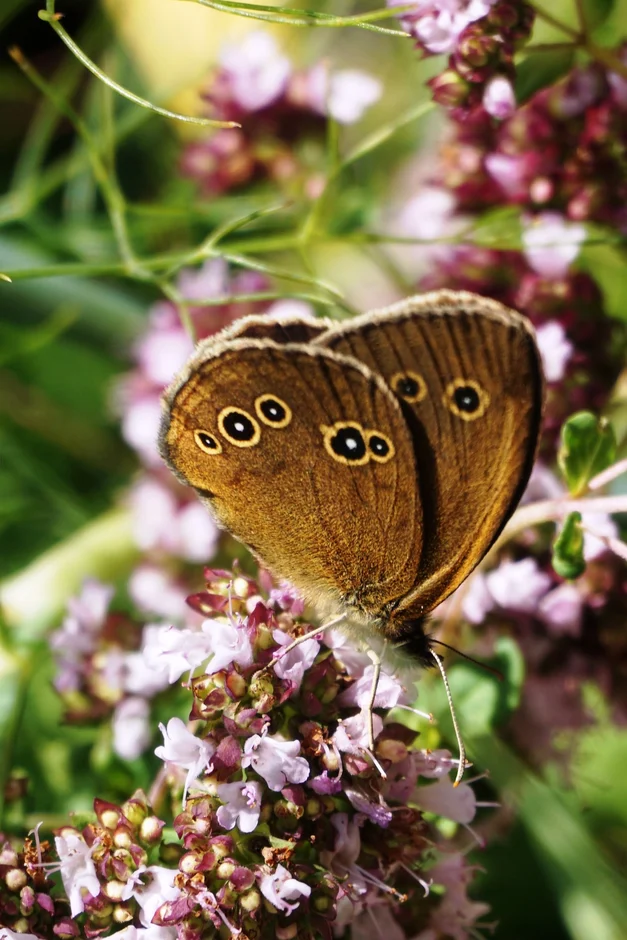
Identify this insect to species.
Aphantopus hyperantus
